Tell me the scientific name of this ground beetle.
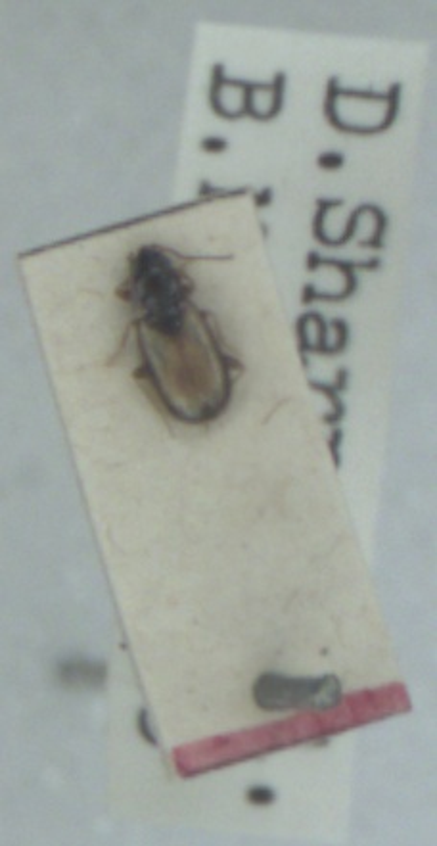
Tachys scutellaris
